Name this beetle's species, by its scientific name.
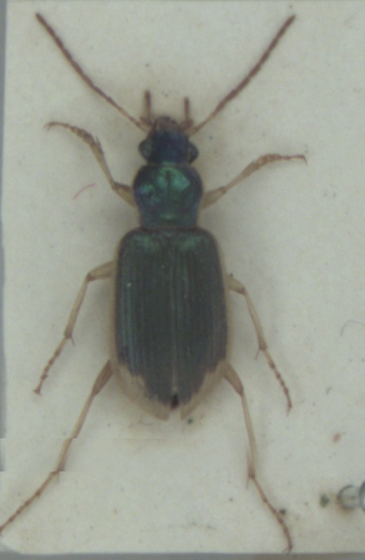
Chlaenius vestitus
